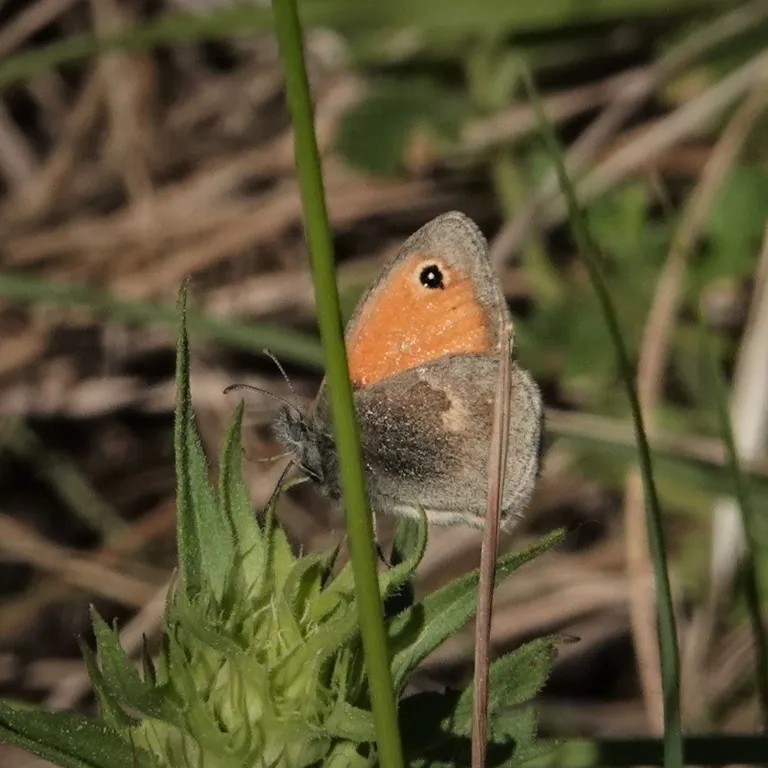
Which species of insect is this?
Coenonympha pamphilus
